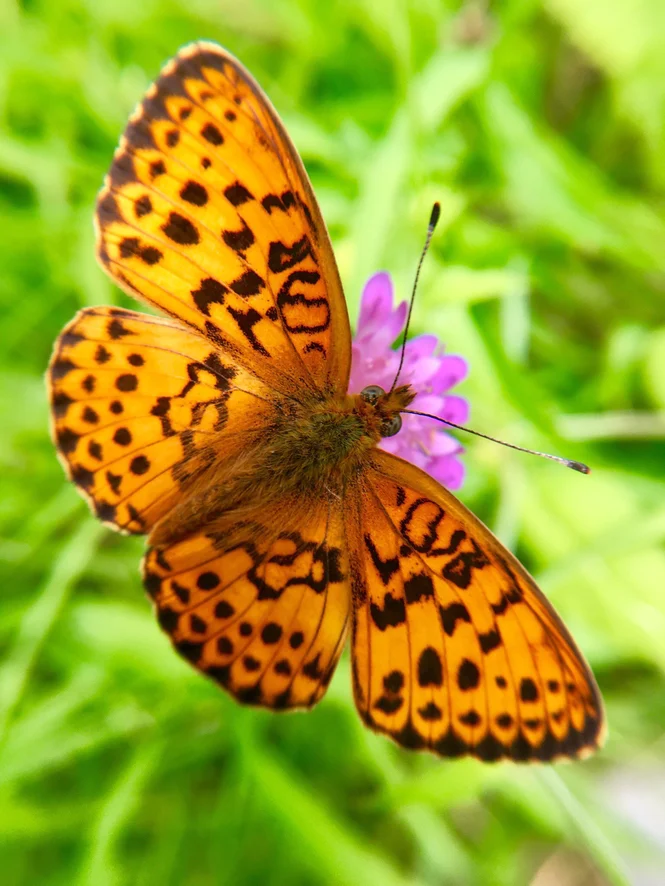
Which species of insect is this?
Brenthis daphne
